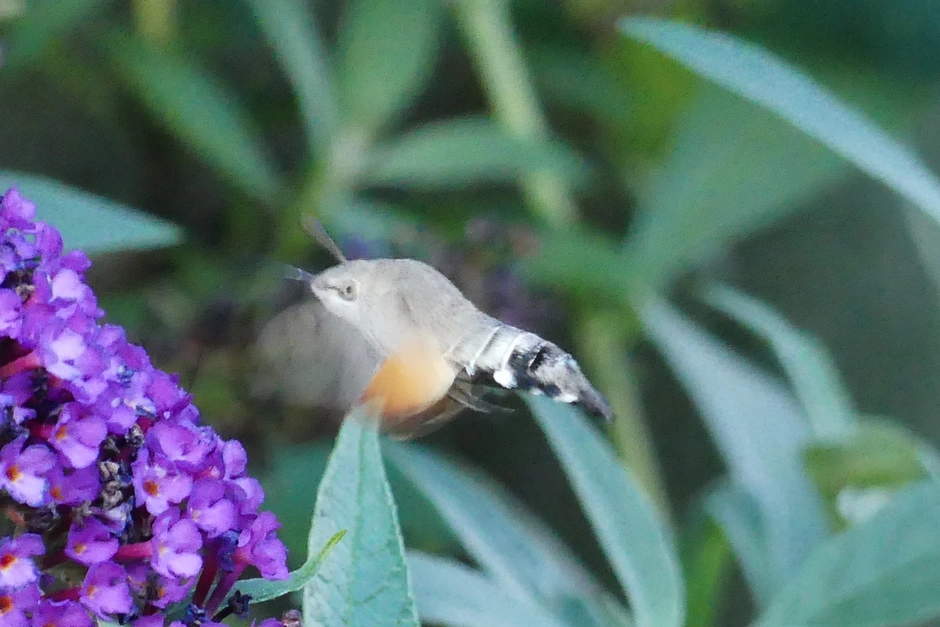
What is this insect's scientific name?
Macroglossum stellatarum
